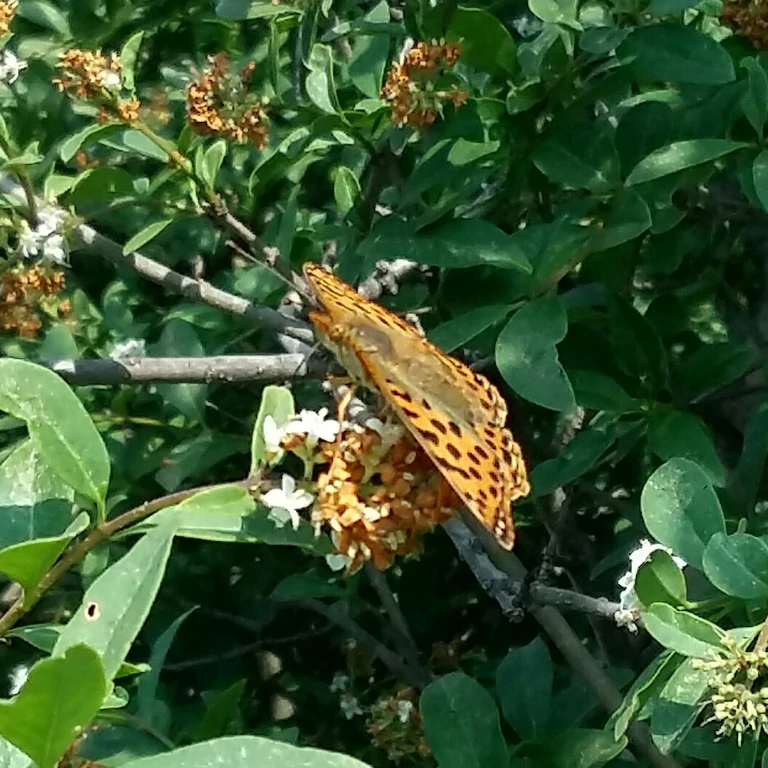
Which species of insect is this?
Issoria lathonia
